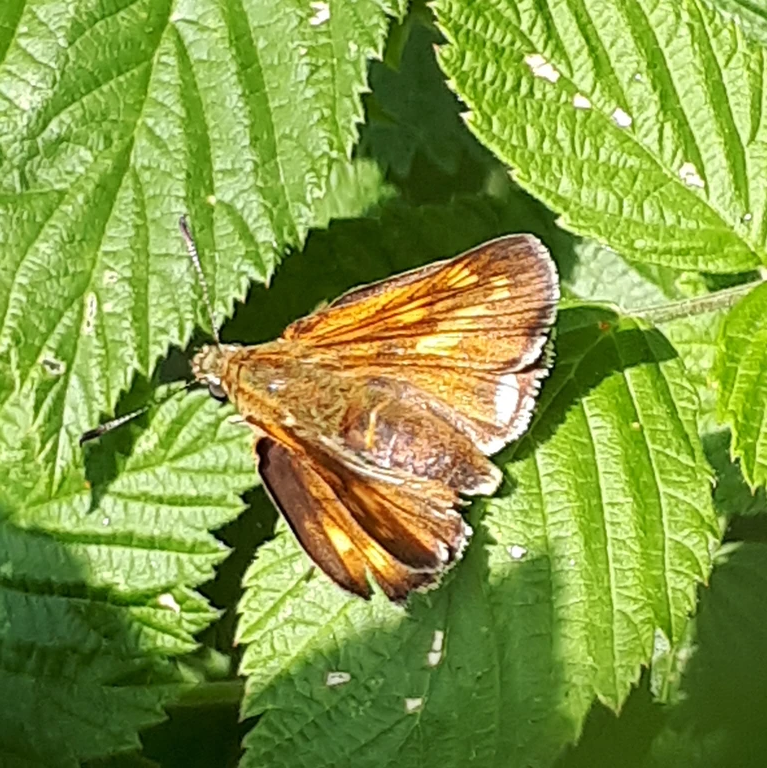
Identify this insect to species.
Ochlodes sylvanus (also Ochlodes venata)
